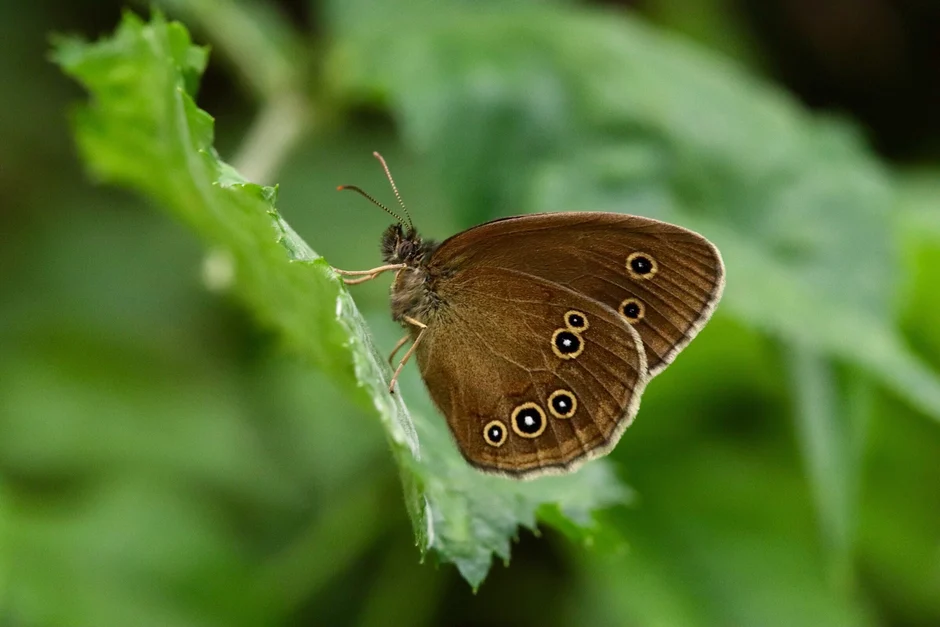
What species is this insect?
Aphantopus hyperantus
